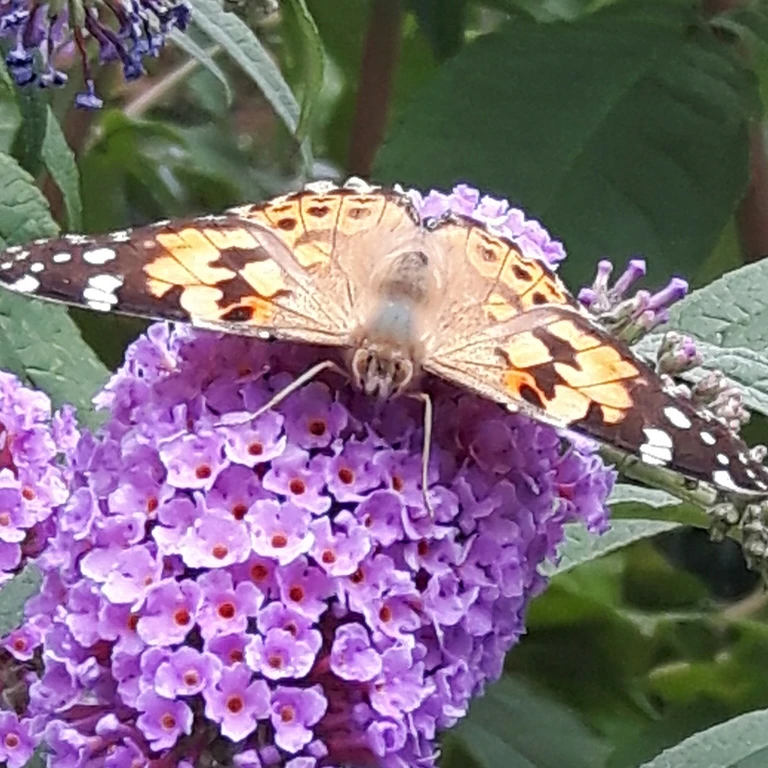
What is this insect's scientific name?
Vanessa cardui
